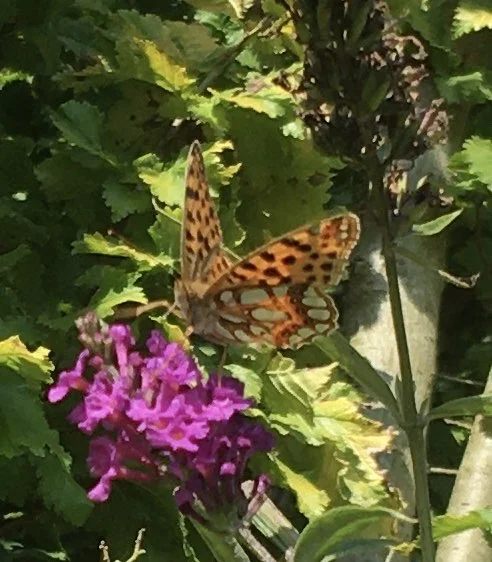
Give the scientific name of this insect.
Issoria lathonia
